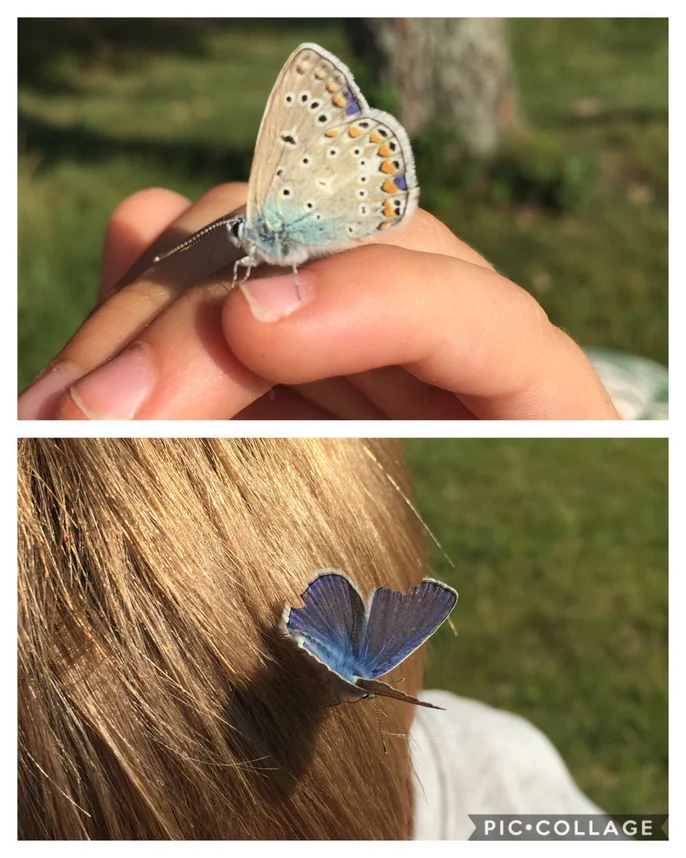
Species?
Polyommatus icarus
